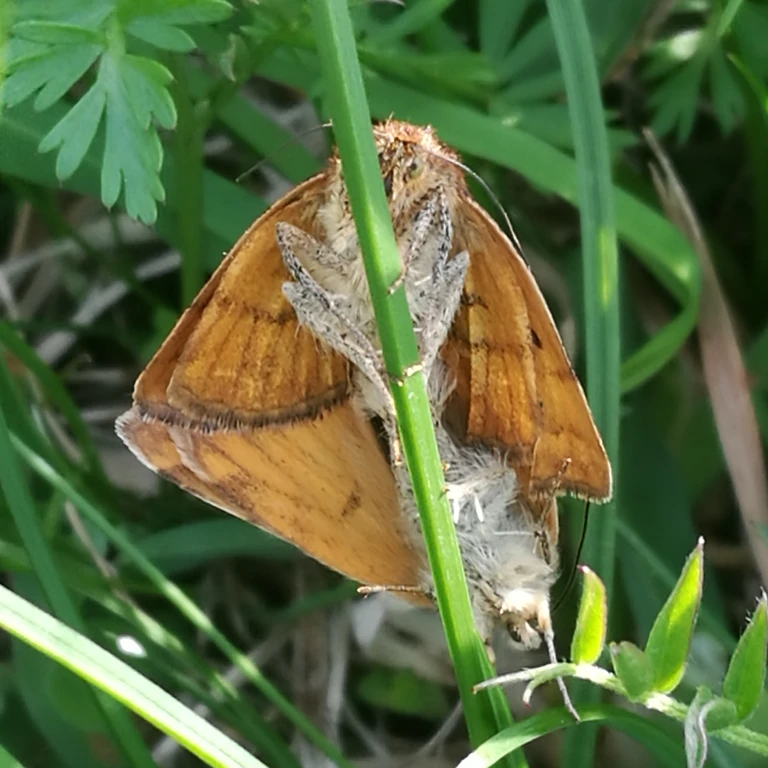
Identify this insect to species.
Euclidia glyphica
